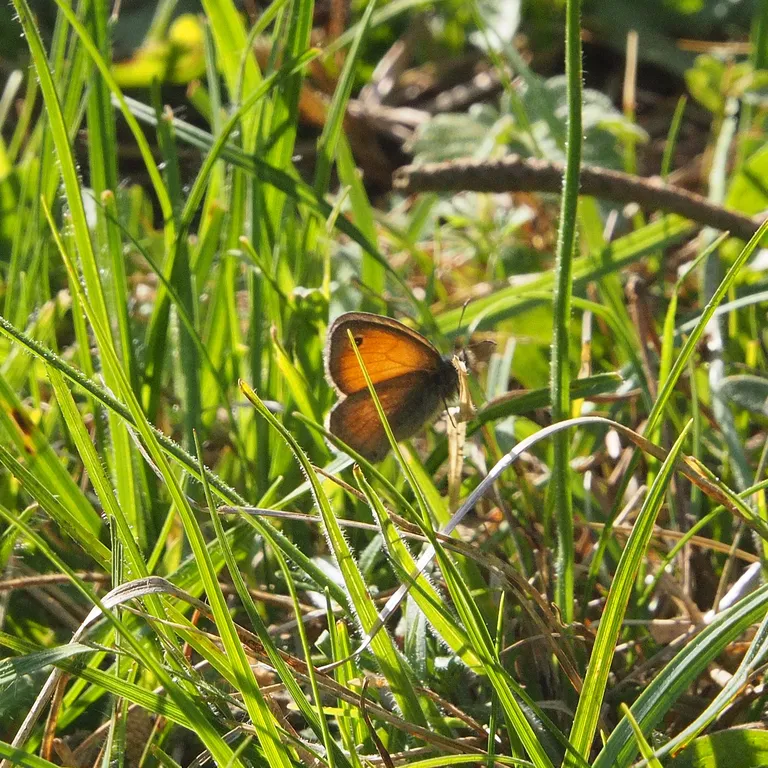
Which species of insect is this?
Coenonympha pamphilus
